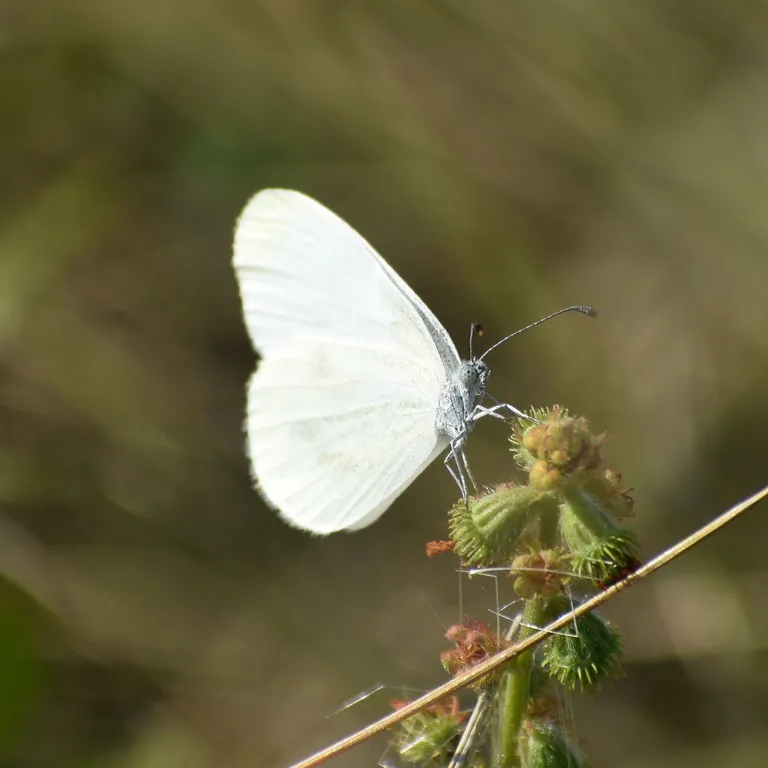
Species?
Leptidea sinapis/juvernica
